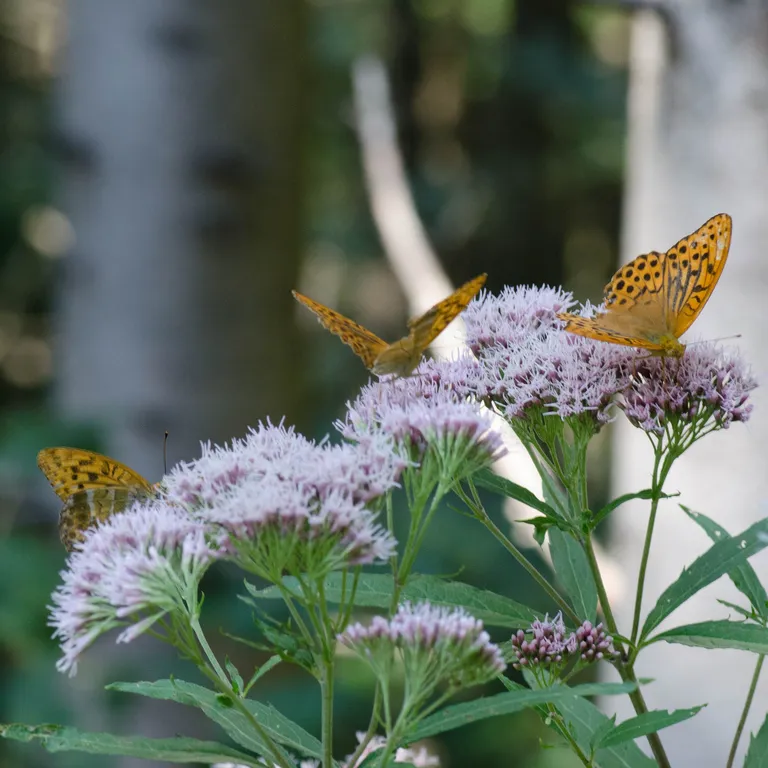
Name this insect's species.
Argynnis paphia
